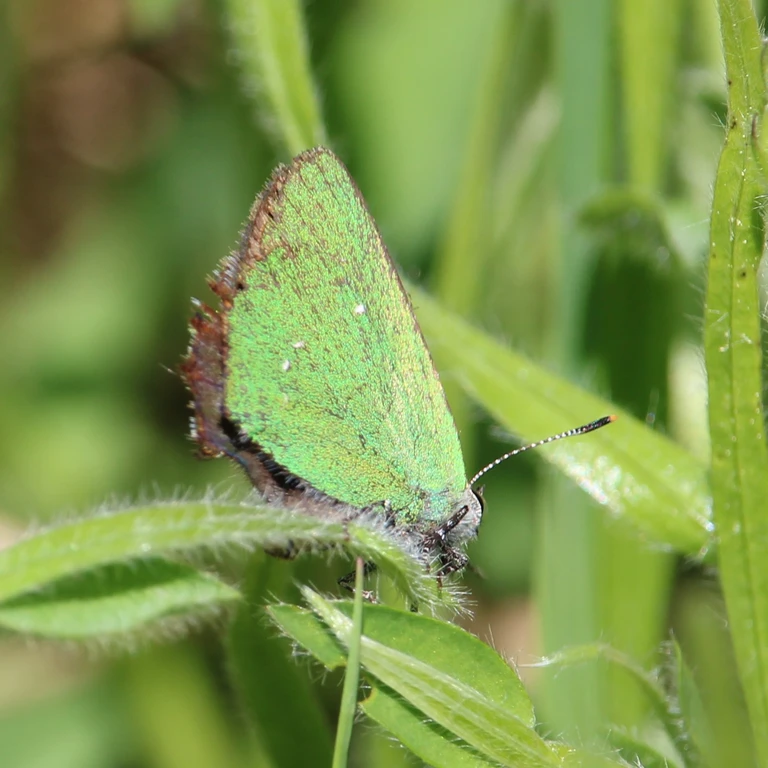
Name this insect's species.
Callophrys rubi
